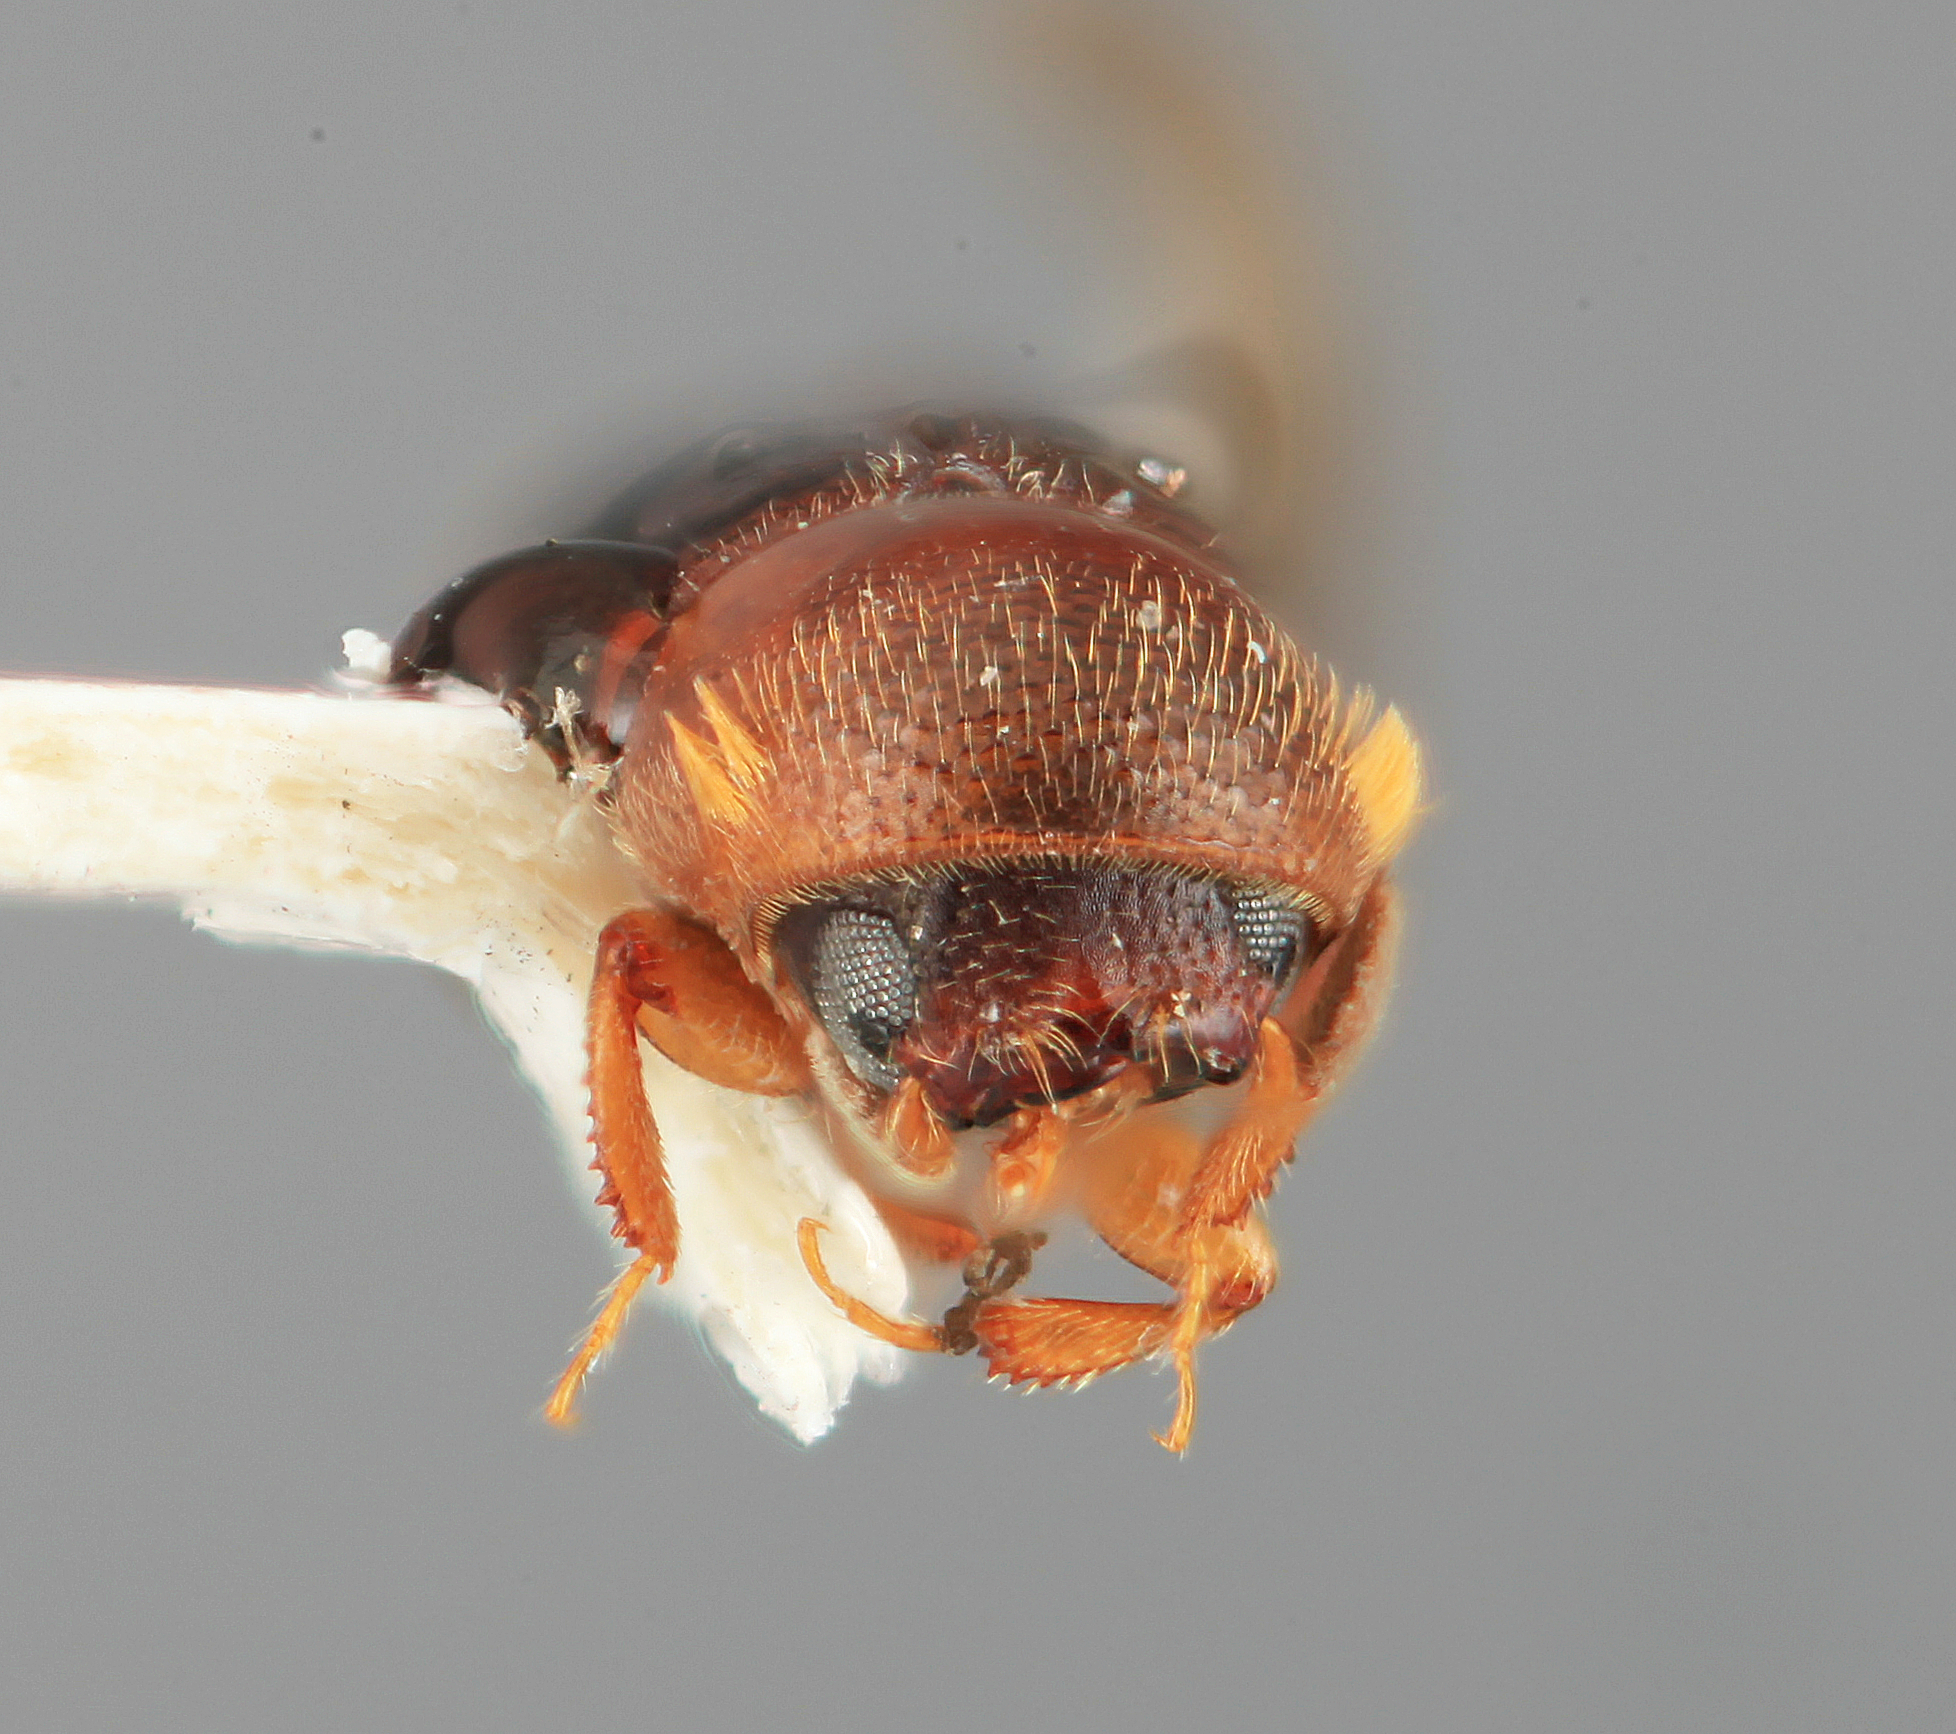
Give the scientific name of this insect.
Gnathotrypanus electus
